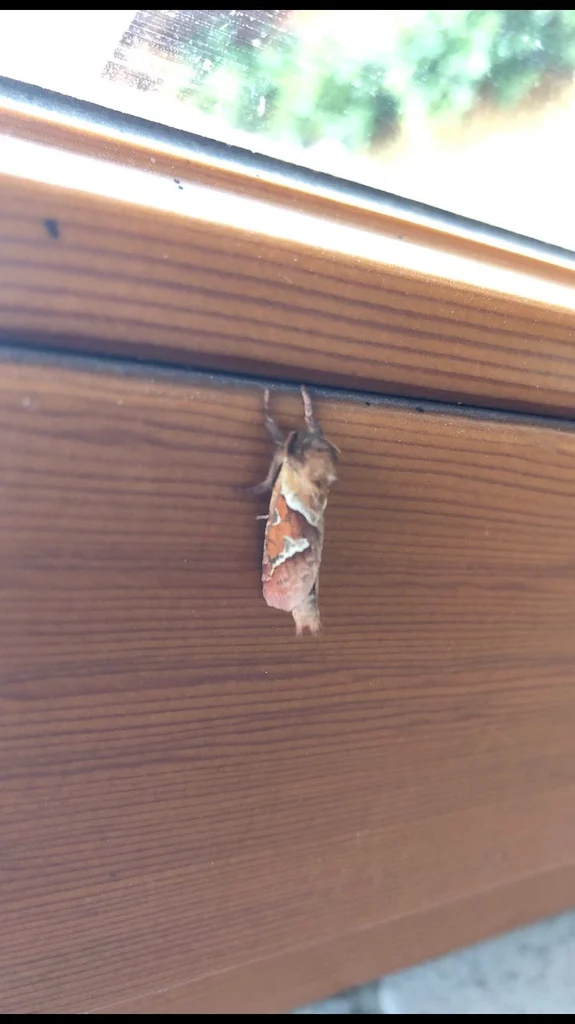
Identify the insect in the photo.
Triodia sylvina
